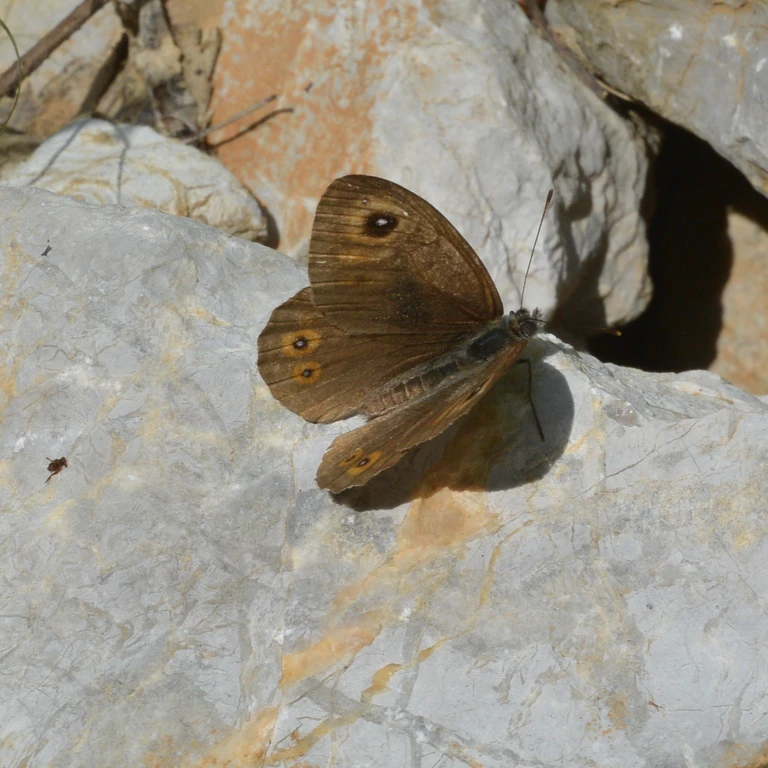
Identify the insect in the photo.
Lasiommata maera (also Pararge maera)
